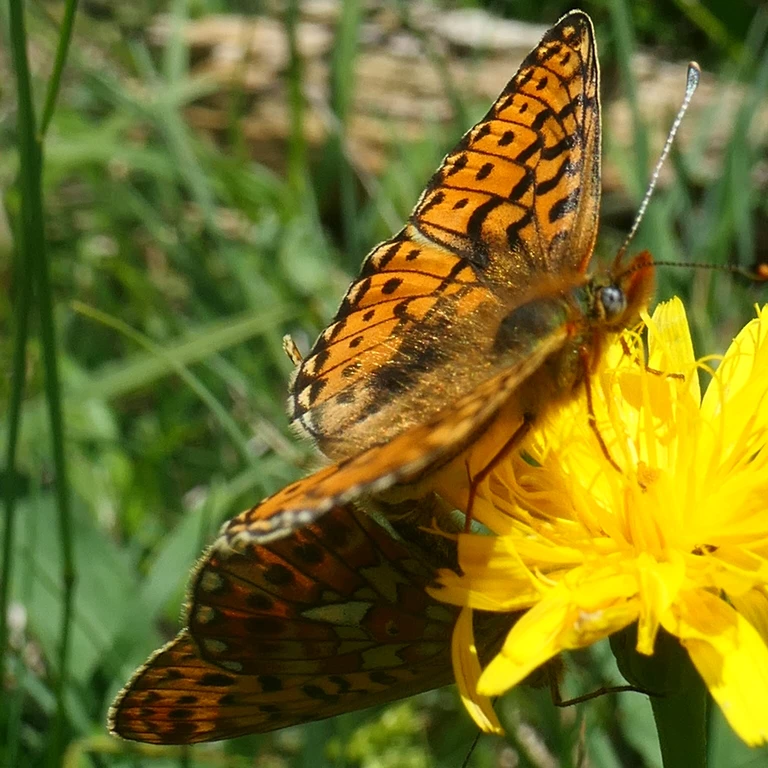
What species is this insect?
Boloria euphrosyne (also Clossiana euphrosyne)
